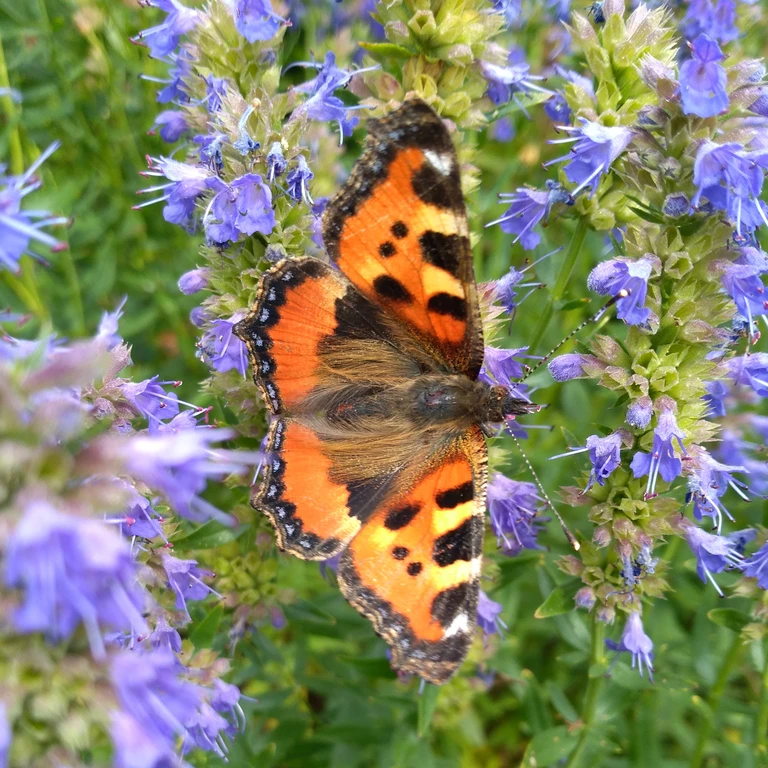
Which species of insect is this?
Aglais urticae
